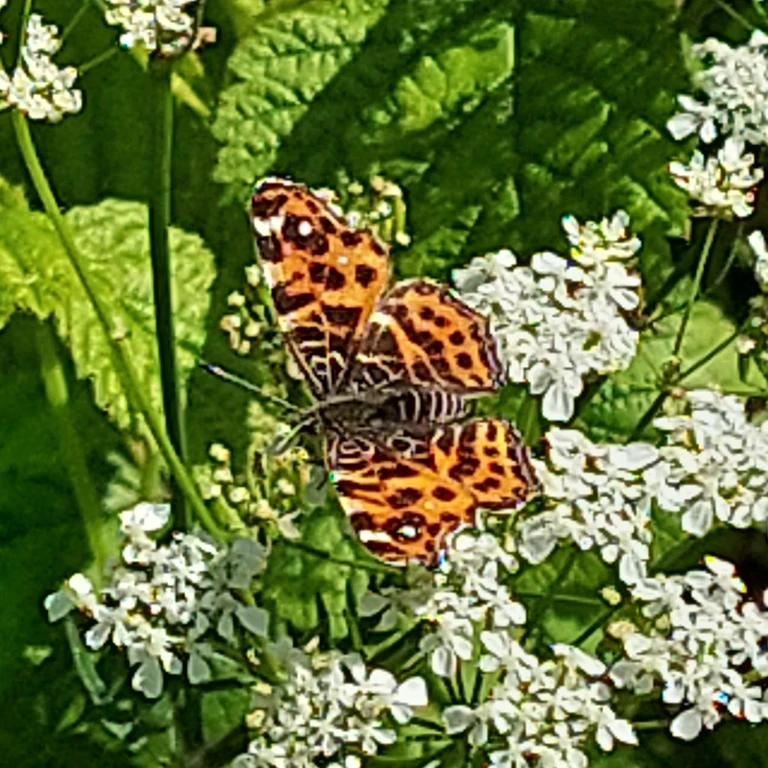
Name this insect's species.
Araschnia levana
